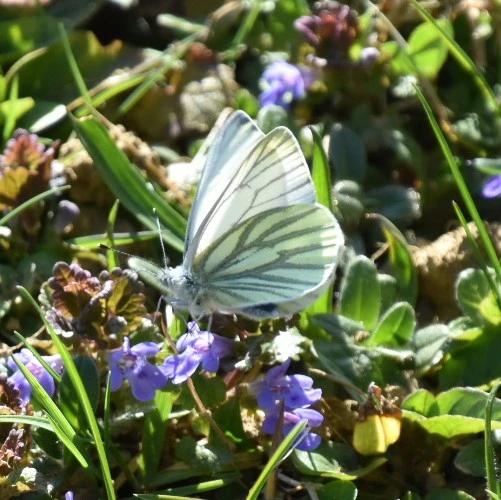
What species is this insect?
Pieris napi
